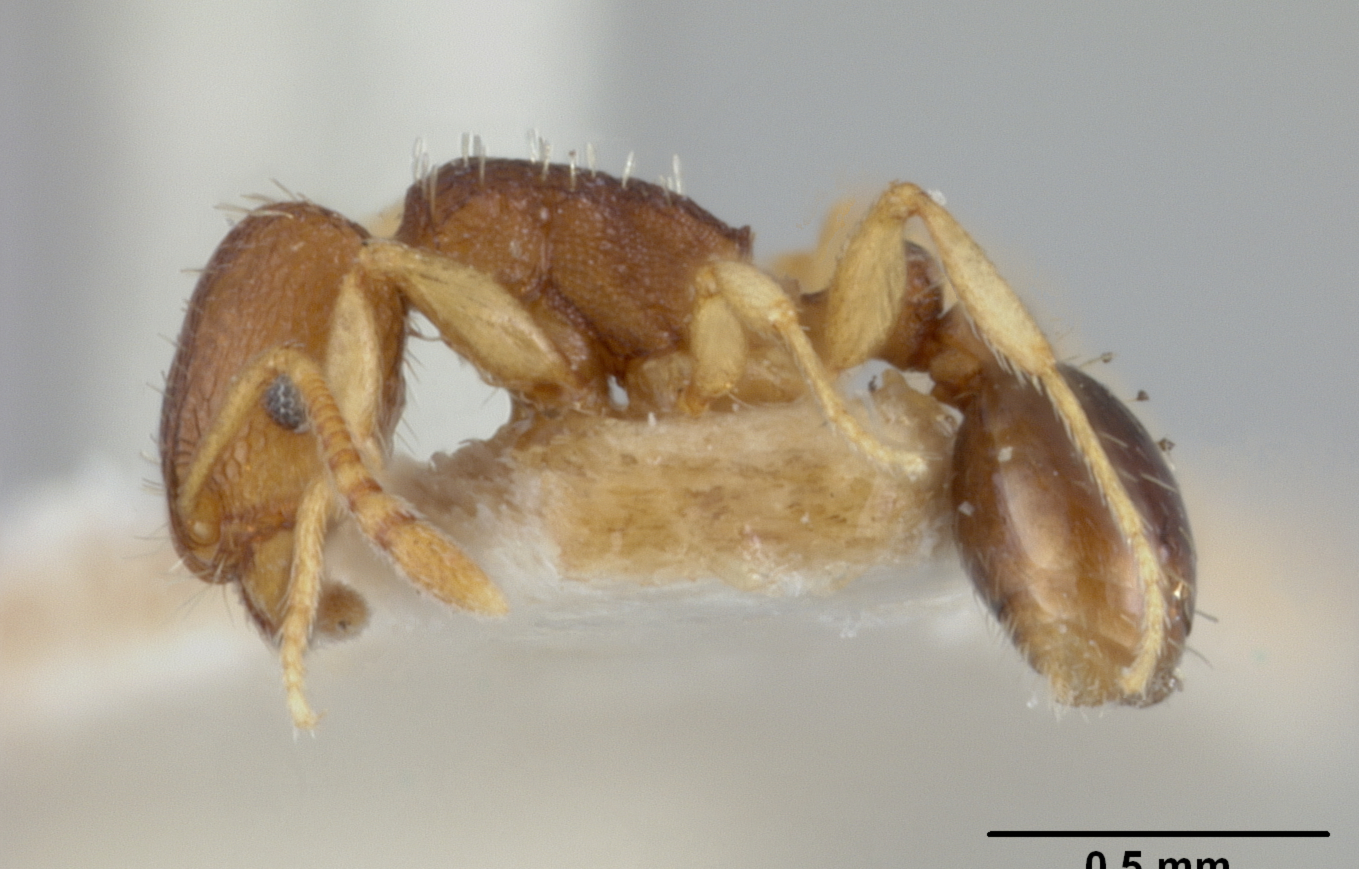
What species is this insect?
Tetramorium caespitum
